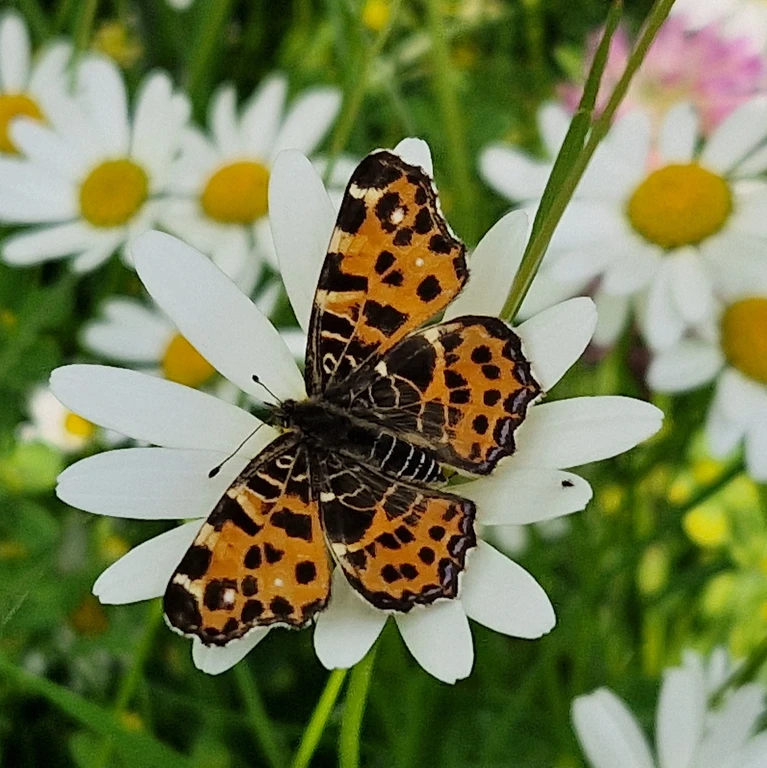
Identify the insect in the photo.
Araschnia levana
